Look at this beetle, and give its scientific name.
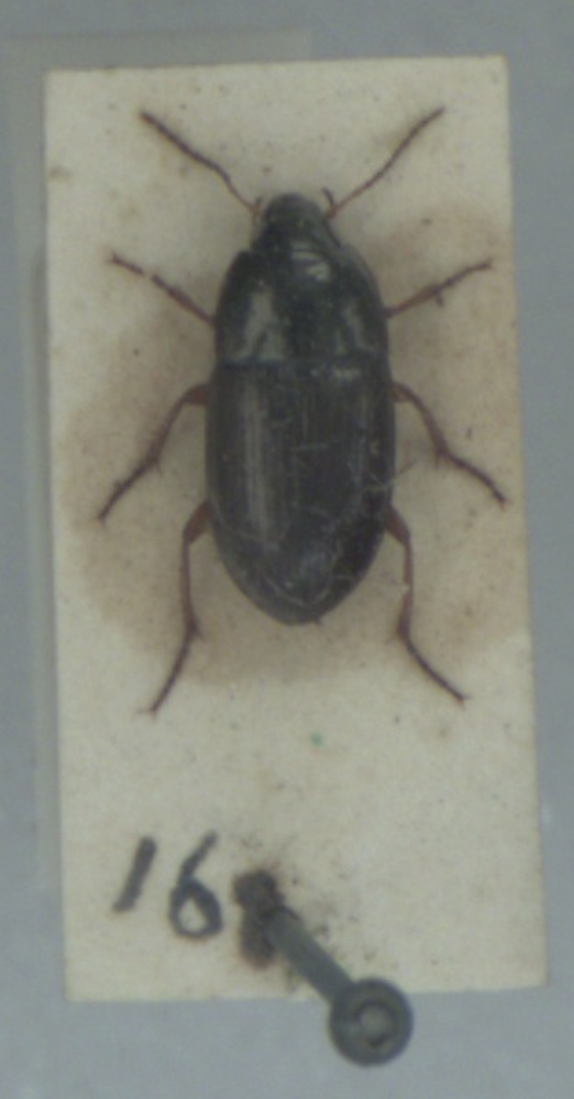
Amara familiaris
